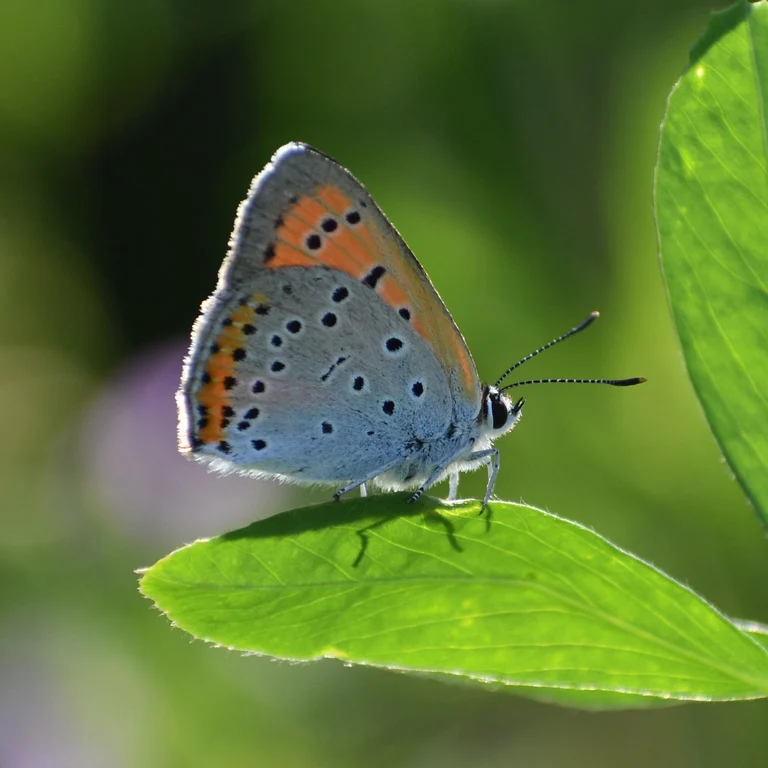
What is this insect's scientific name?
Lycaena dispar
